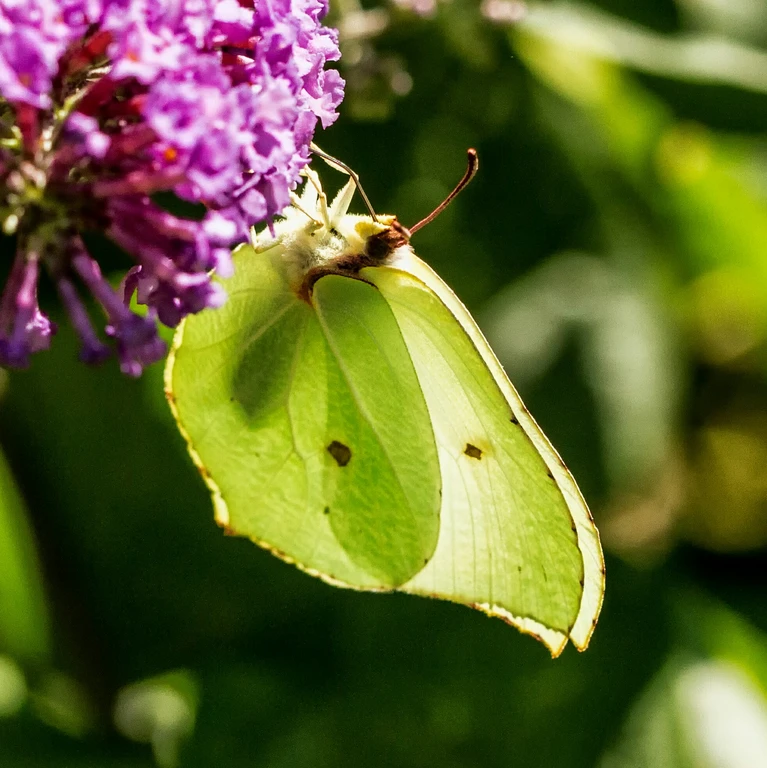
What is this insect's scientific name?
Gonepteryx rhamni
